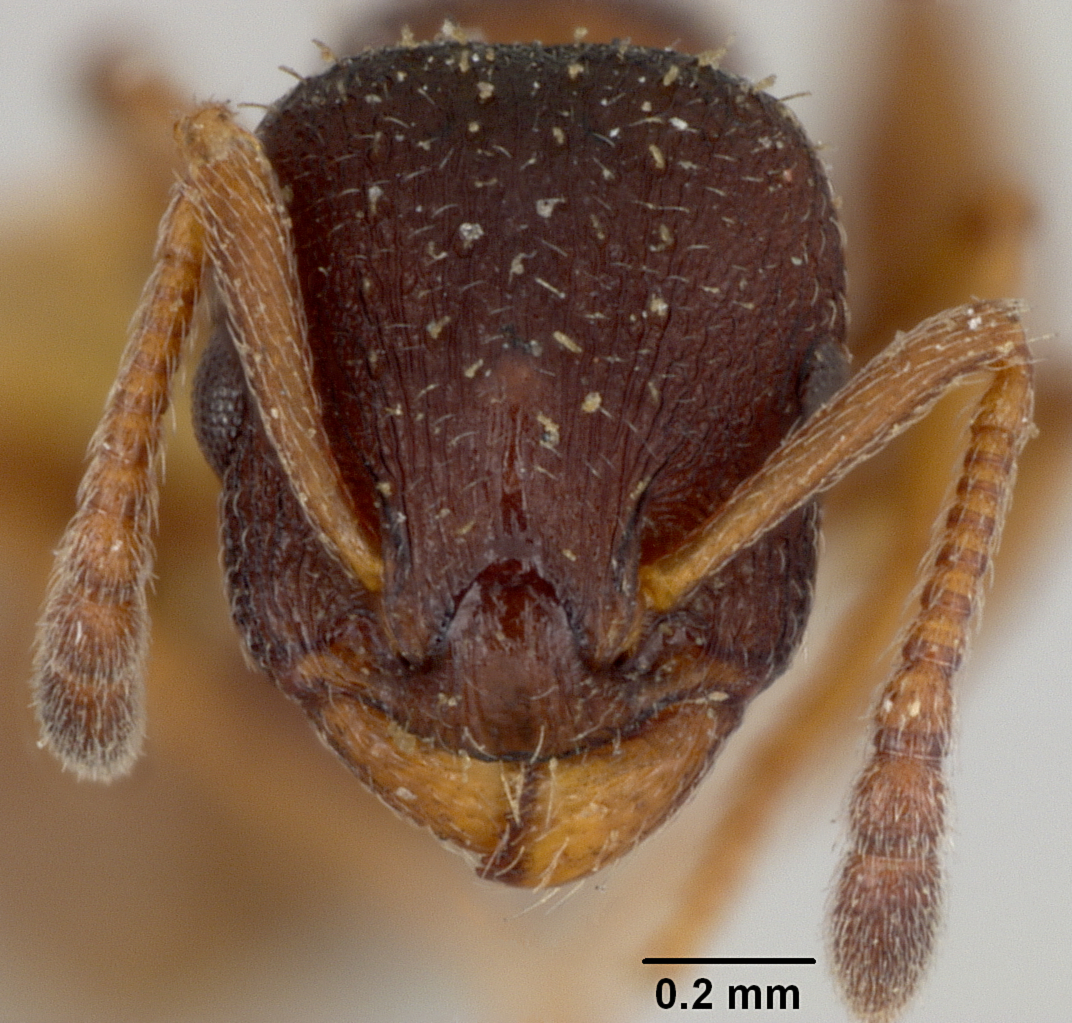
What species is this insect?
Leptothorax yankee
